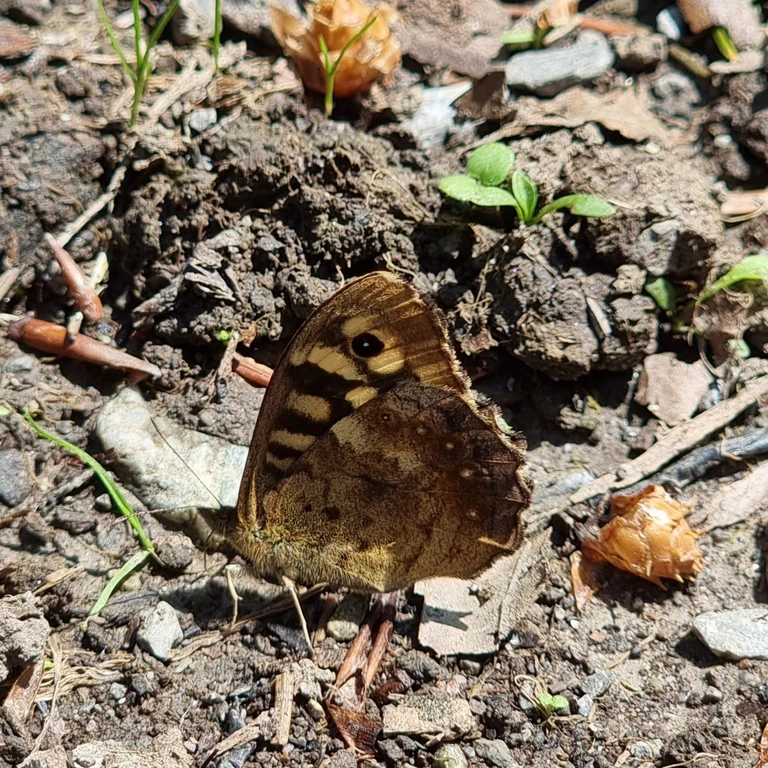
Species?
Pararge aegeria
